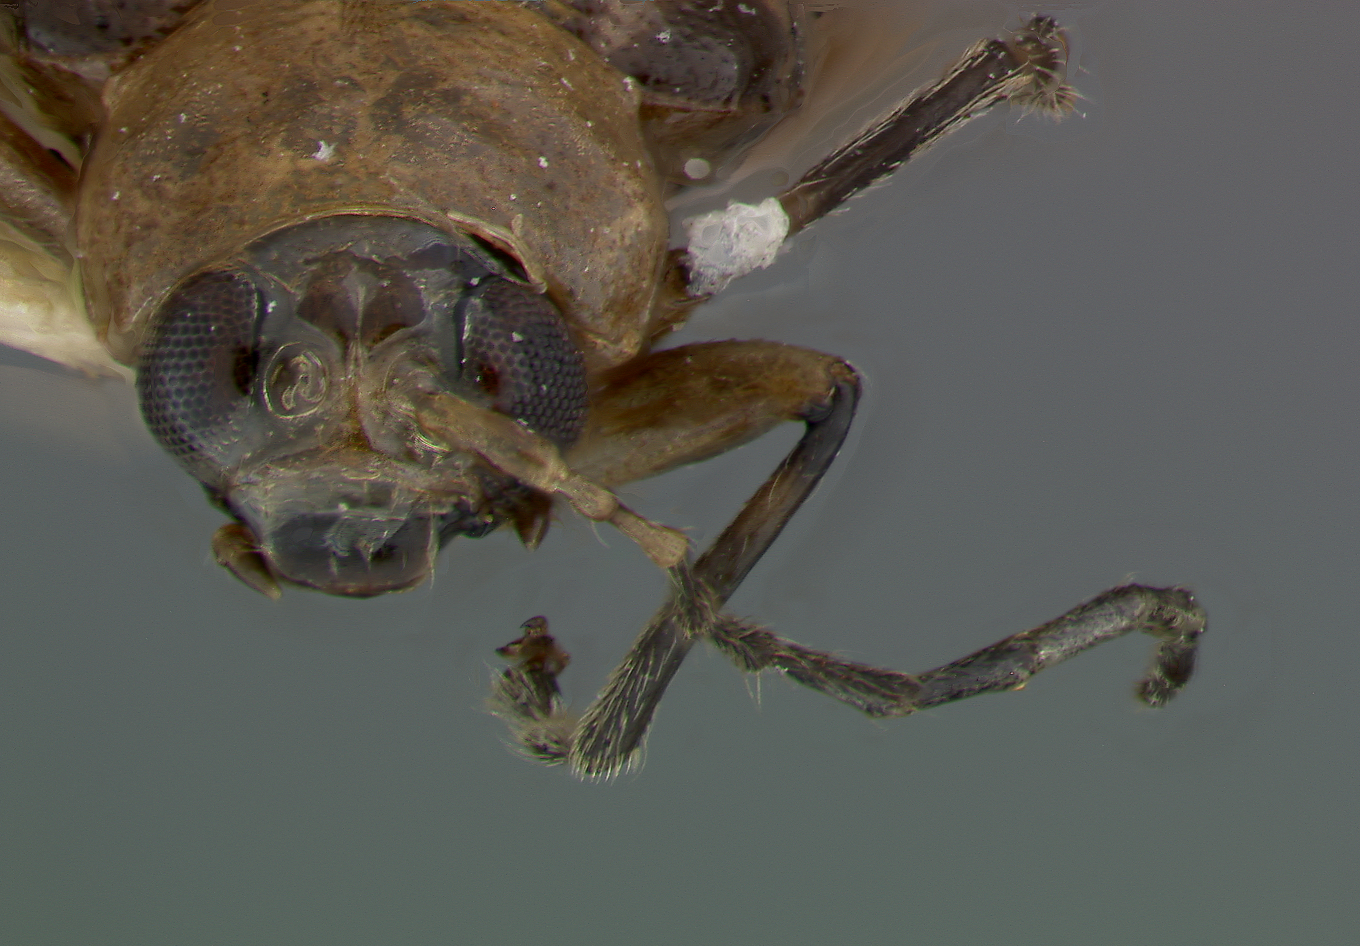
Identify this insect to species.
Chthoneis vittata
